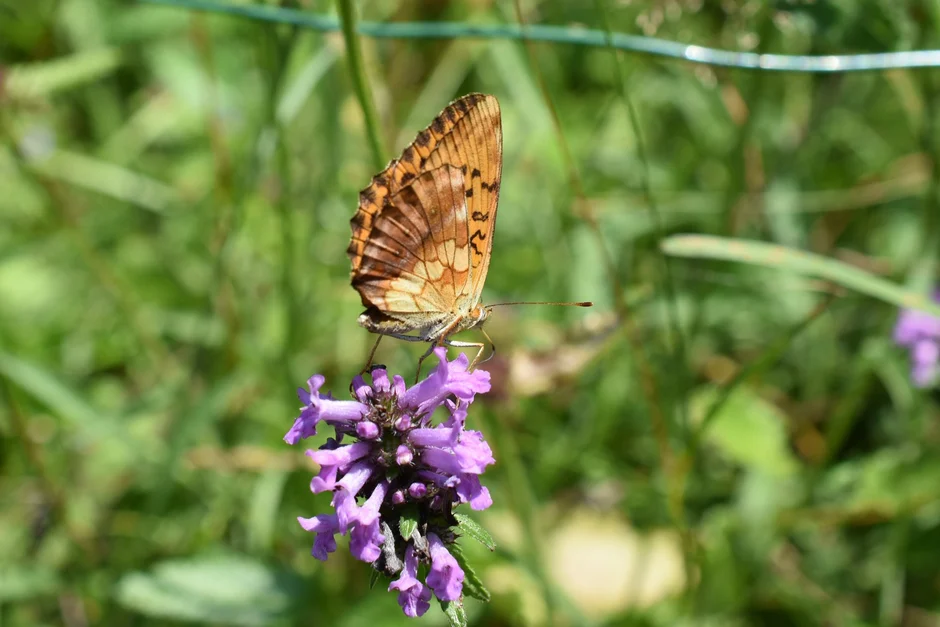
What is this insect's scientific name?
Brenthis daphne
